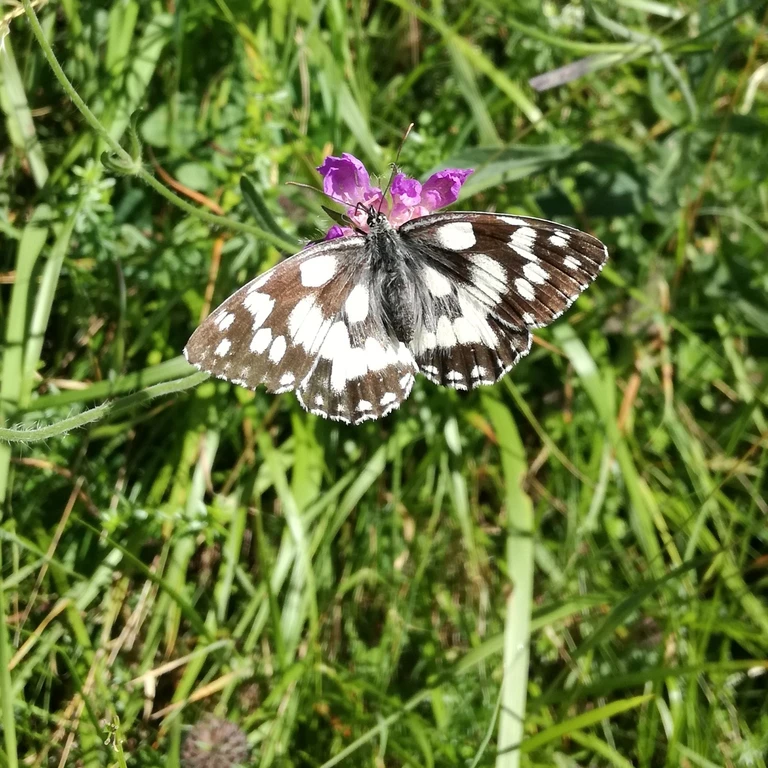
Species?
Melanargia galathea
